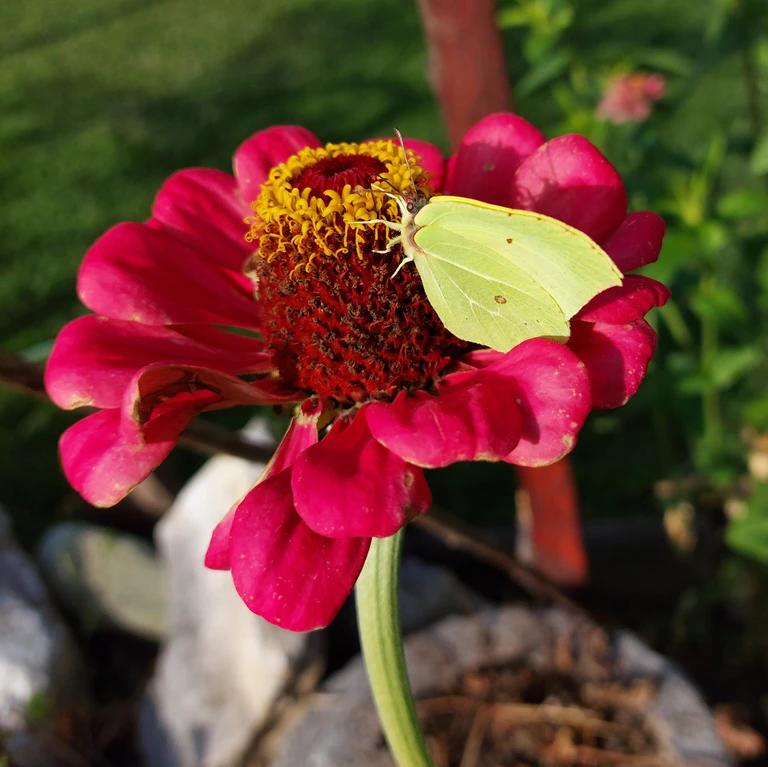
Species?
Gonepteryx rhamni
